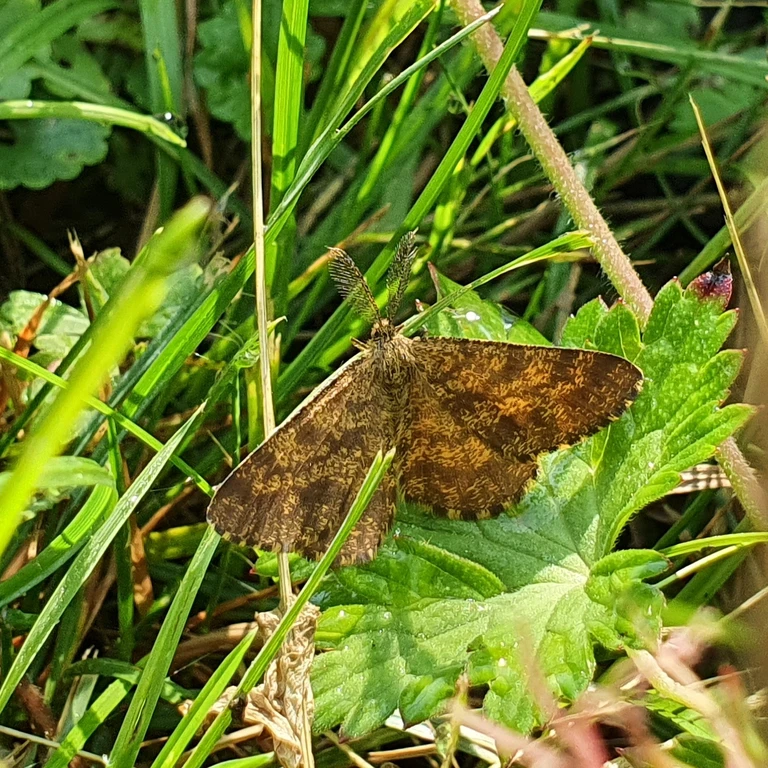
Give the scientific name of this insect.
Ematurga atomaria
